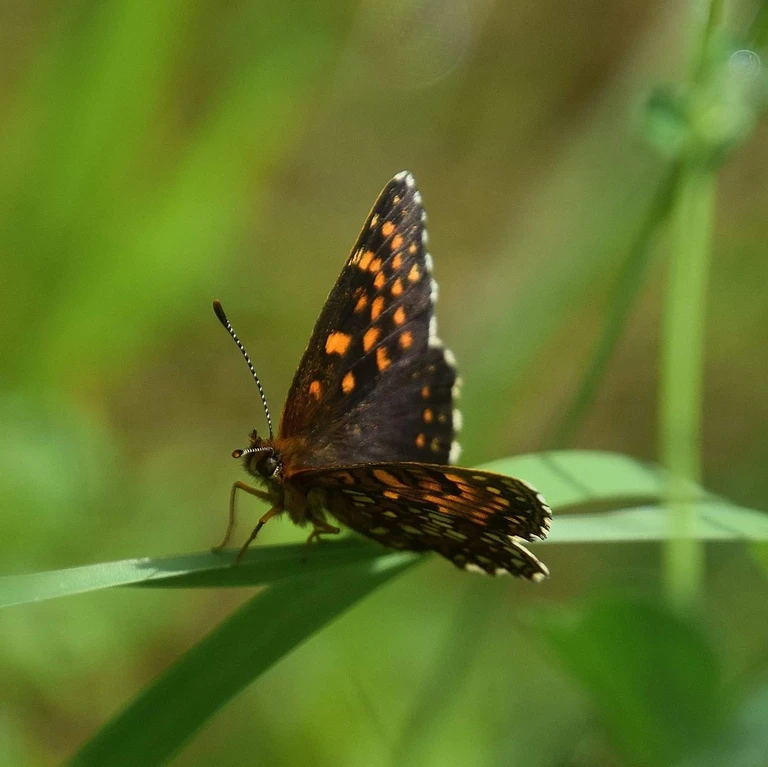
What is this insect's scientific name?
Melitaea diamina
